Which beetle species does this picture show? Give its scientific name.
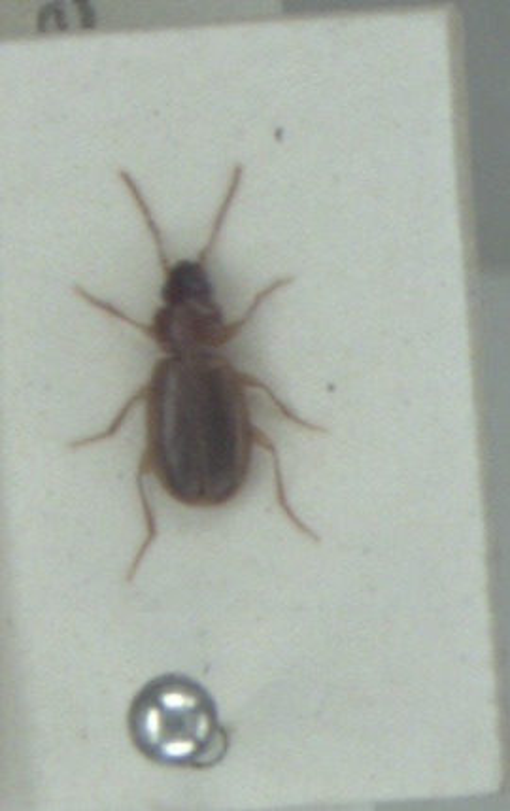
Trechus obtusus
